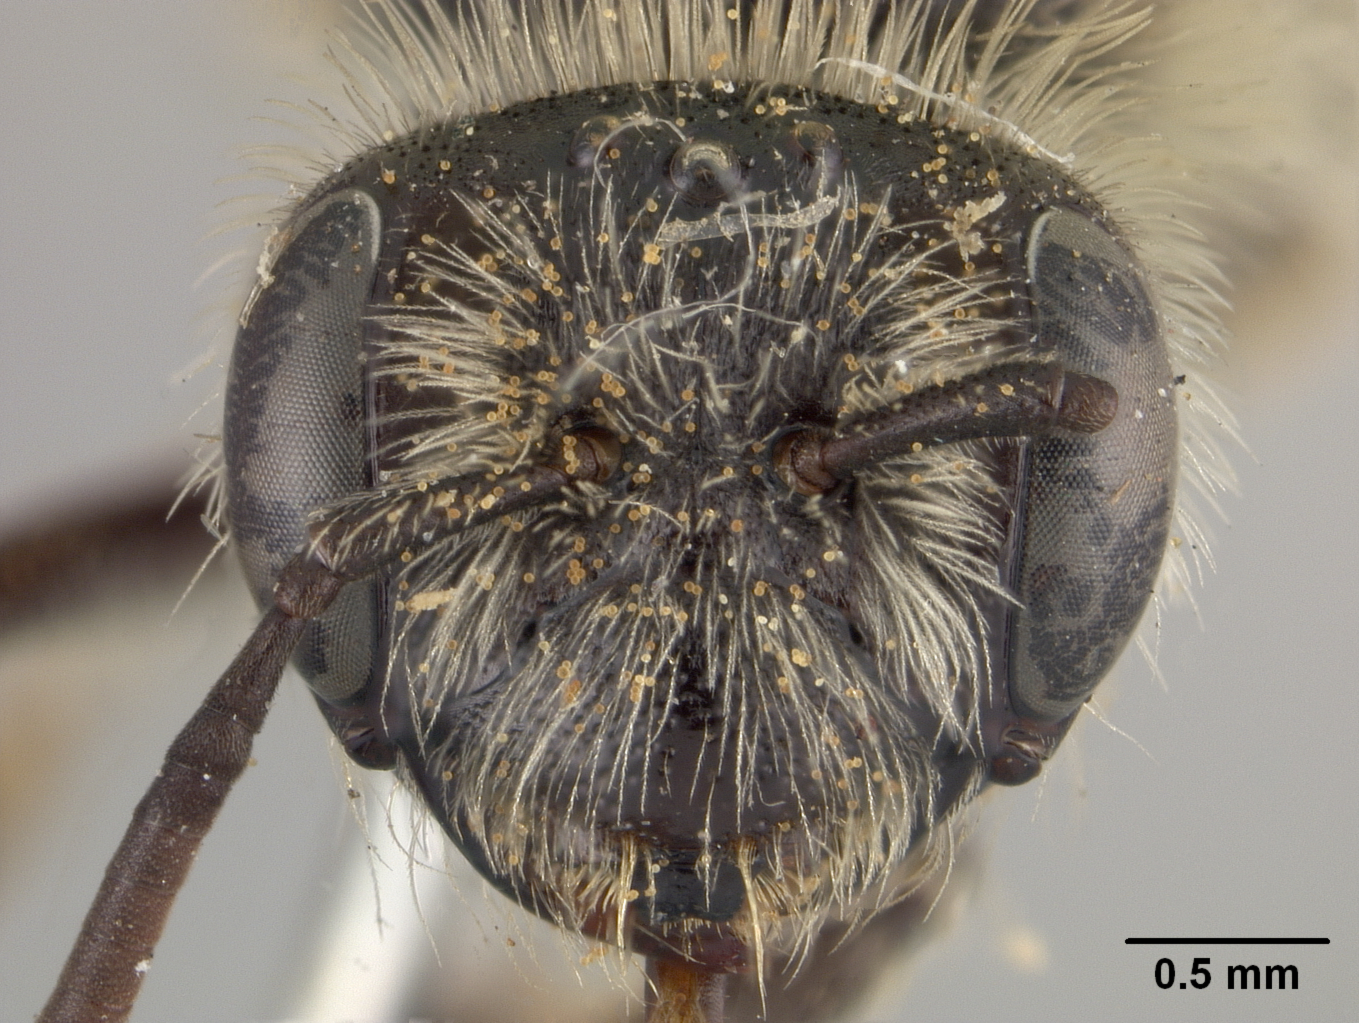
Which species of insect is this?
Andrena albovirgata
